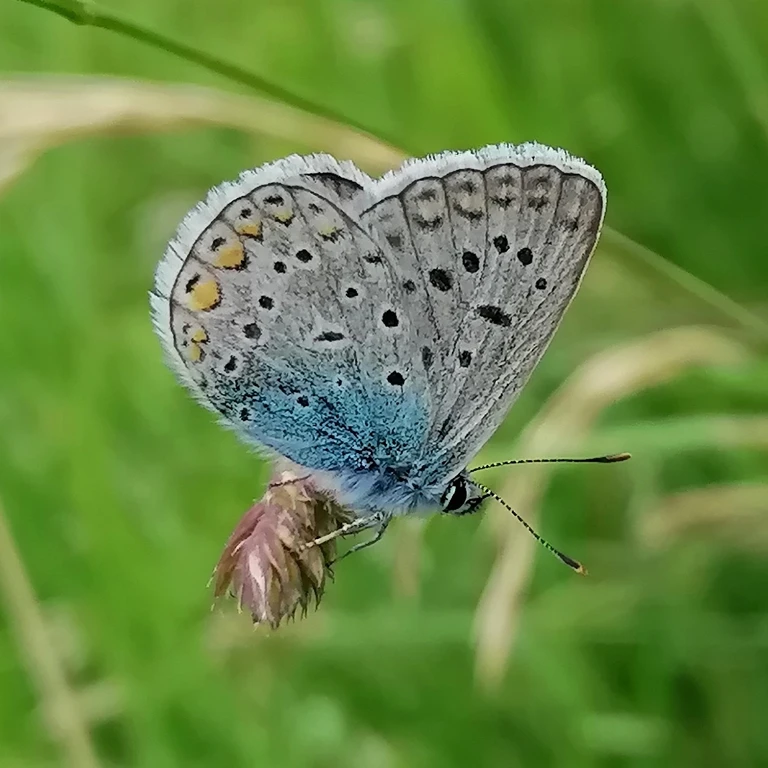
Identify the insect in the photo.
Polyommatus icarus
